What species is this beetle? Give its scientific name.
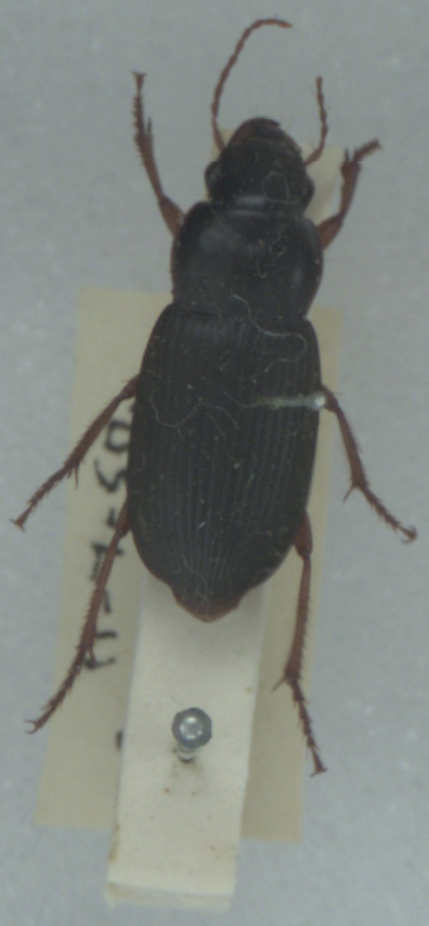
Harpalus rufipes
